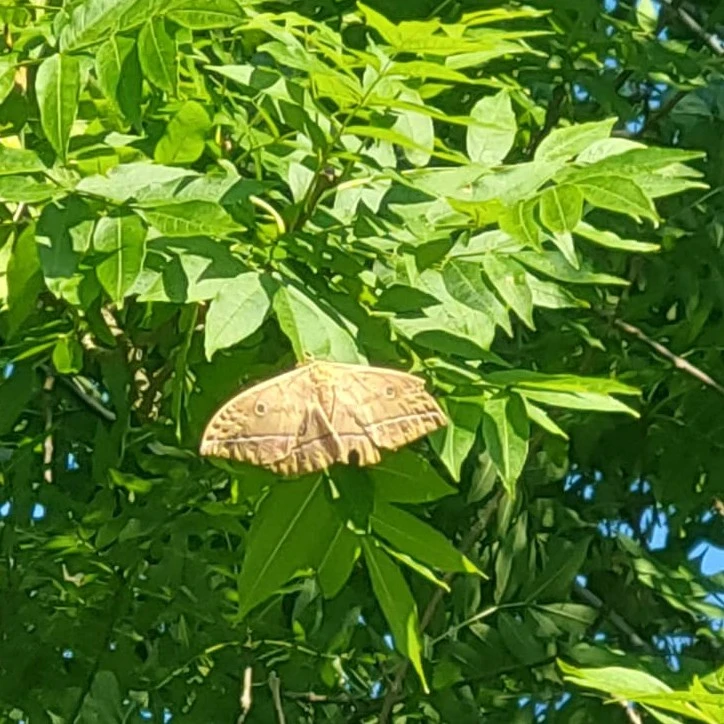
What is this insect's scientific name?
Antheraea yamamai
